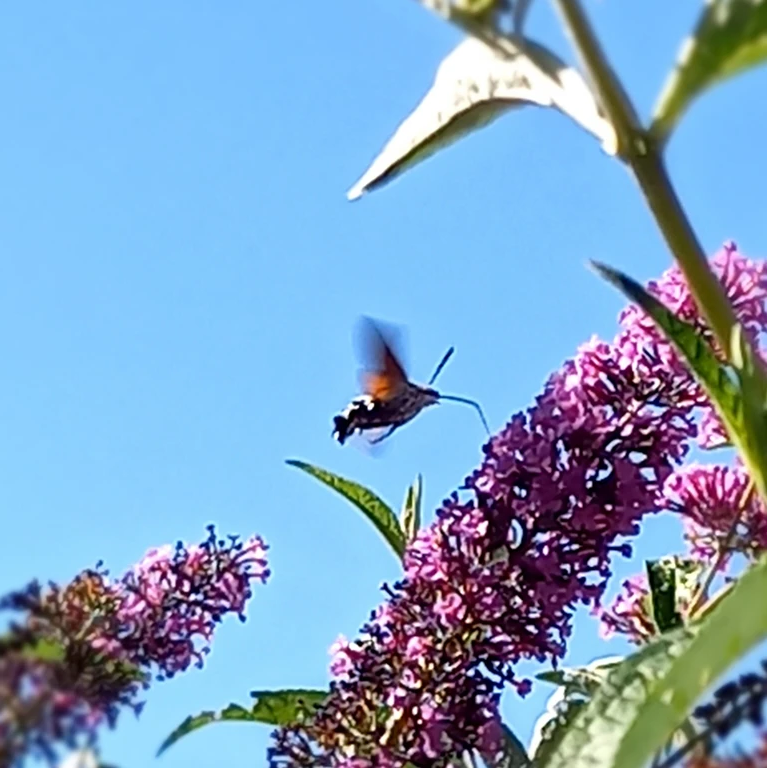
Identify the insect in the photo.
Macroglossum stellatarum
